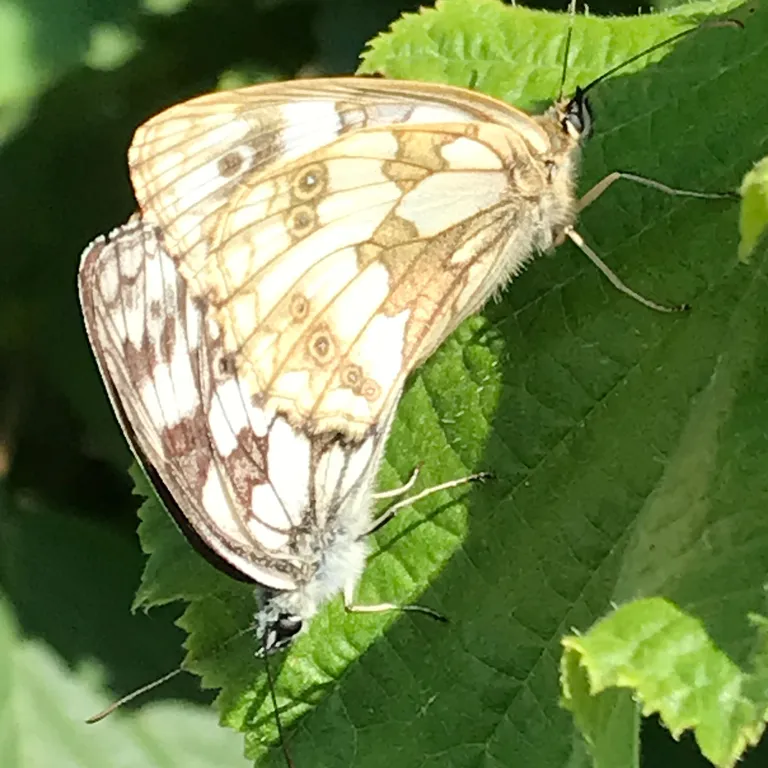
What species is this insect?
Melanargia galathea
